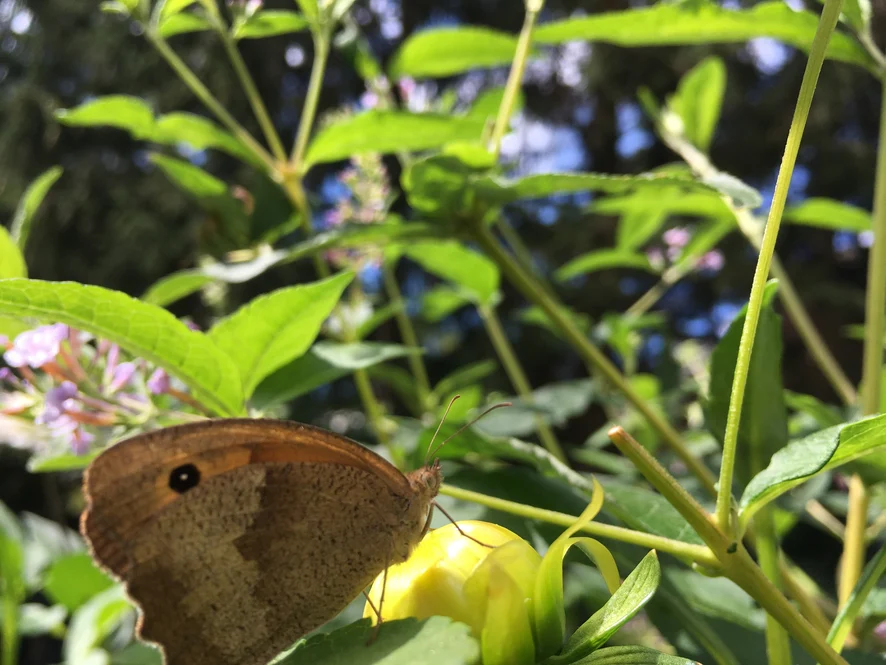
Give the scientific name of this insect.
Maniola jurtina
